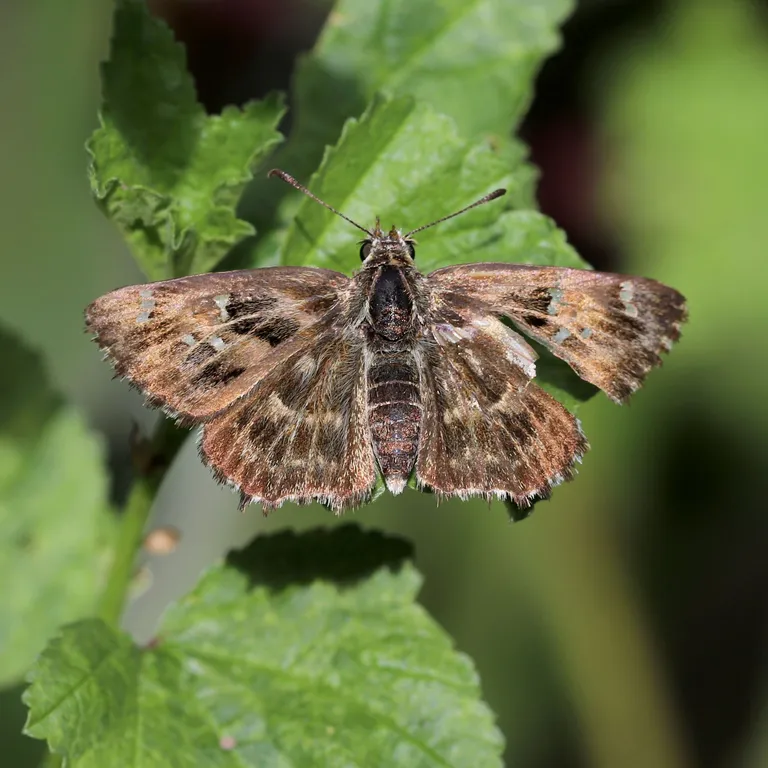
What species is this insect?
Carcharodus alceae
